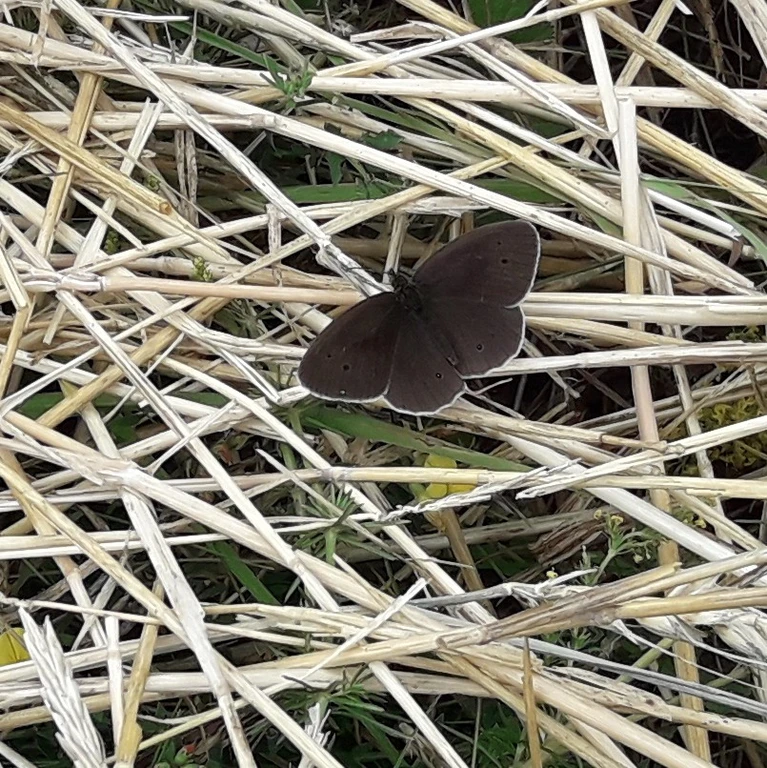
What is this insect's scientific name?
Aphantopus hyperantus
